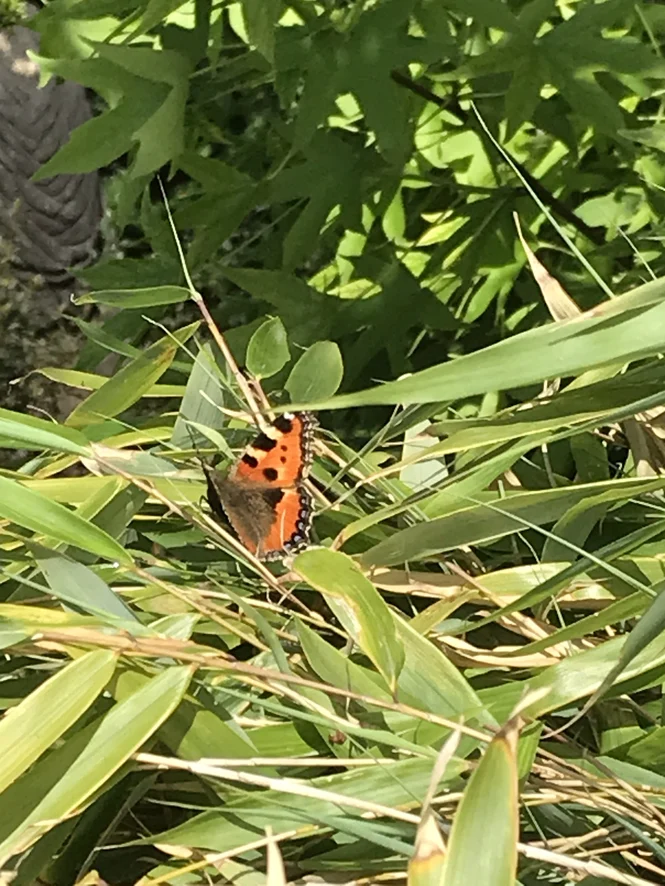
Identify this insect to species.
Aglais urticae
